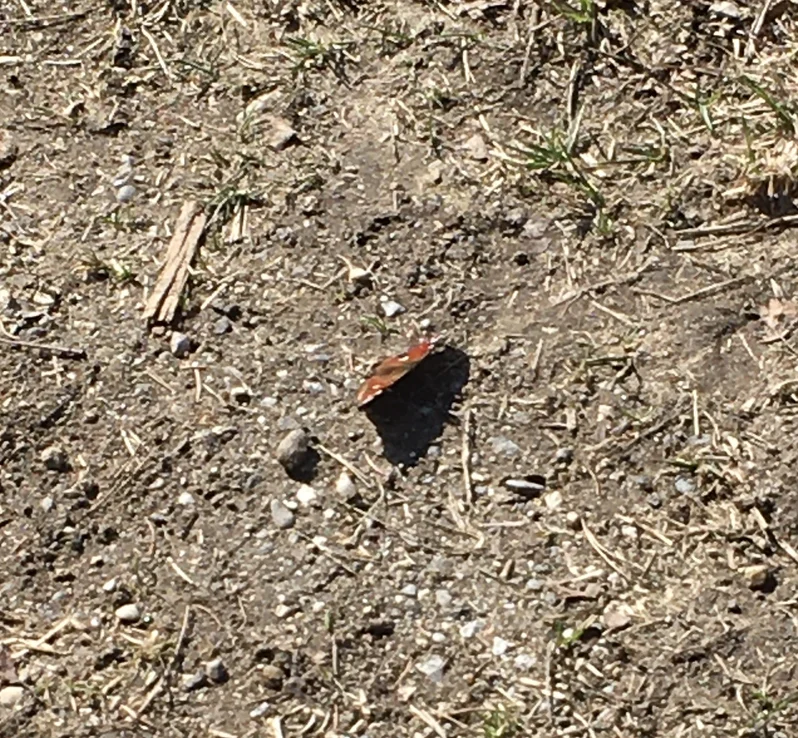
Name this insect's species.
Aglais io
